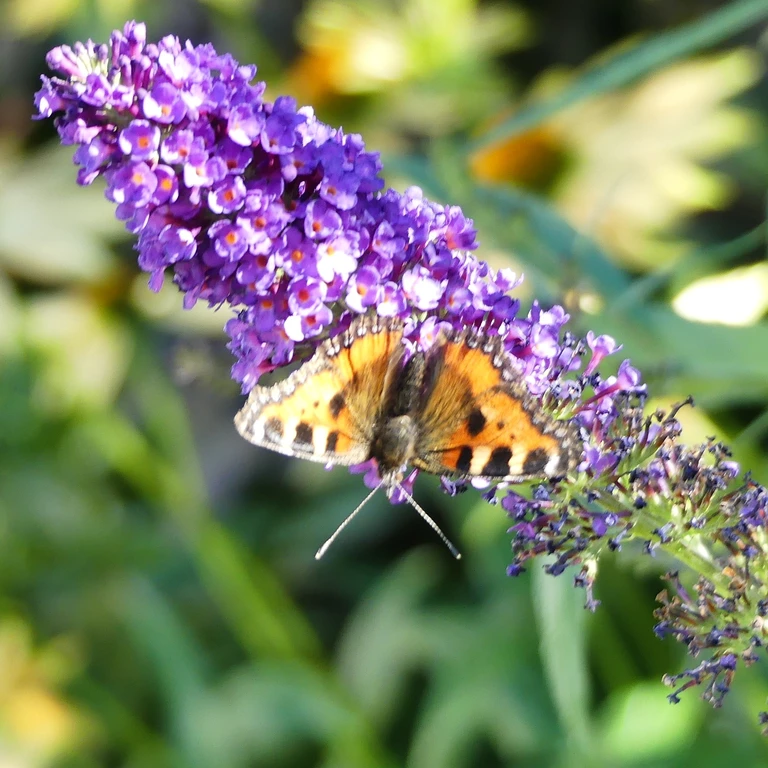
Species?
Aglais urticae
